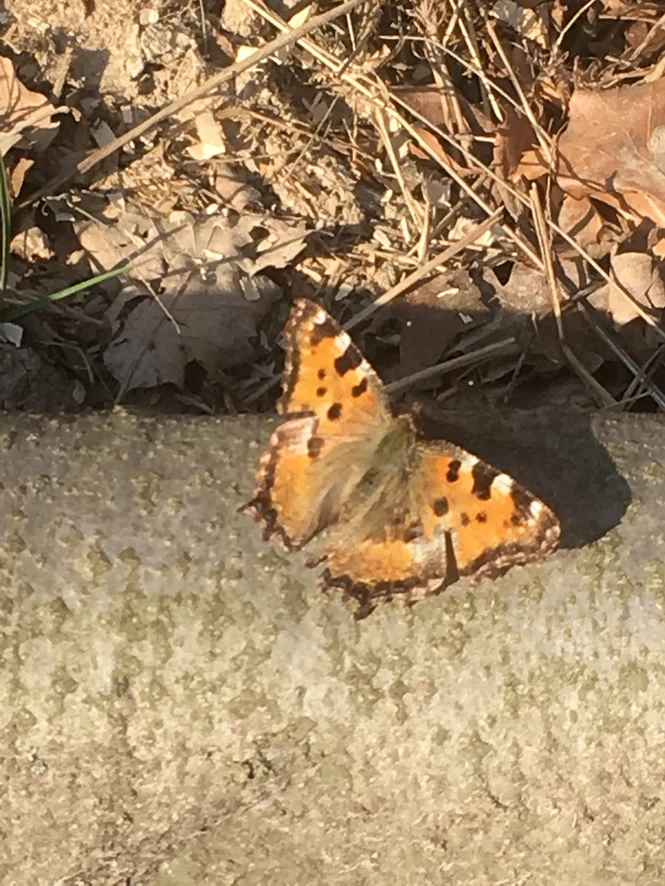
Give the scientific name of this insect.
Nymphalis polychloros
